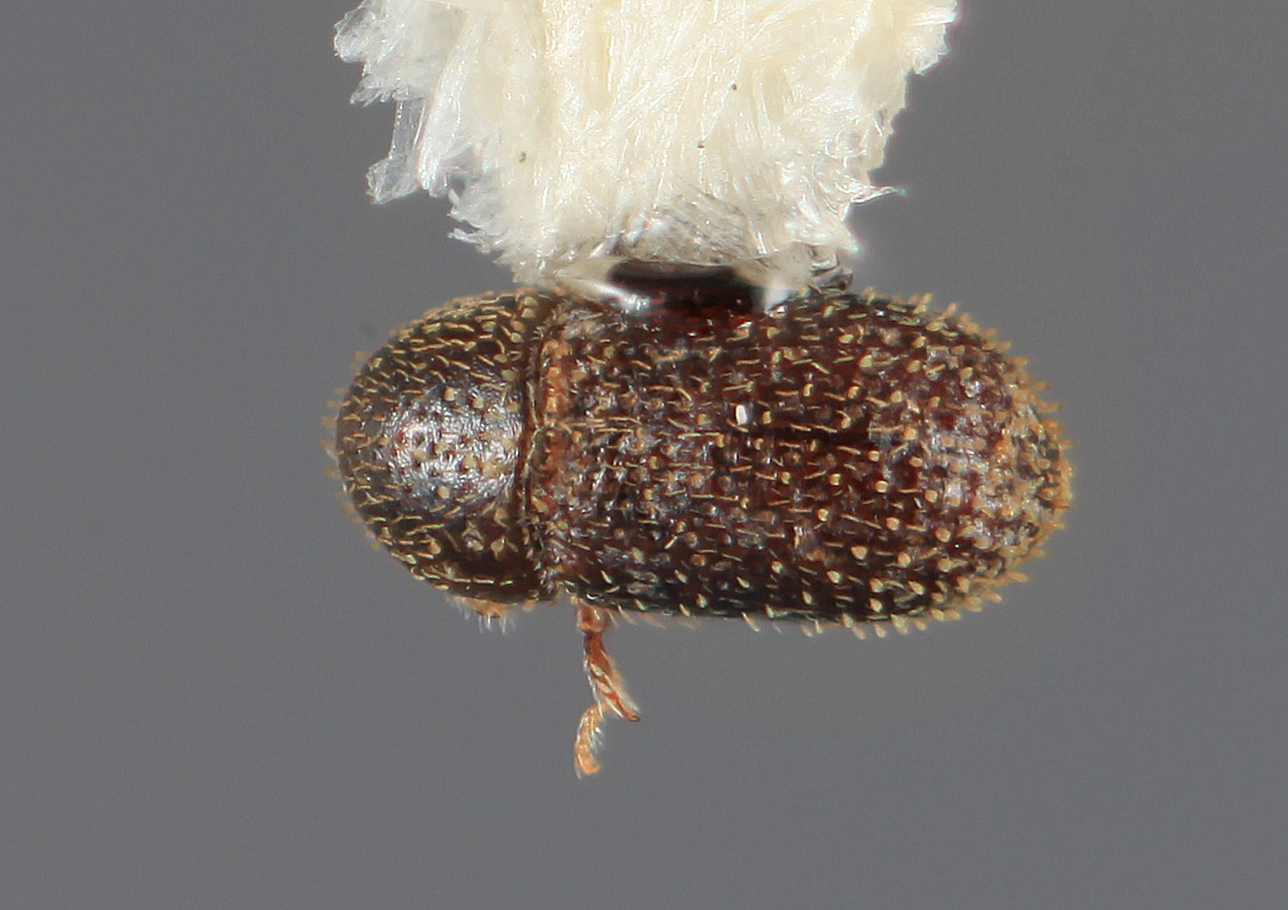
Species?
Liparthrum thevetiae
